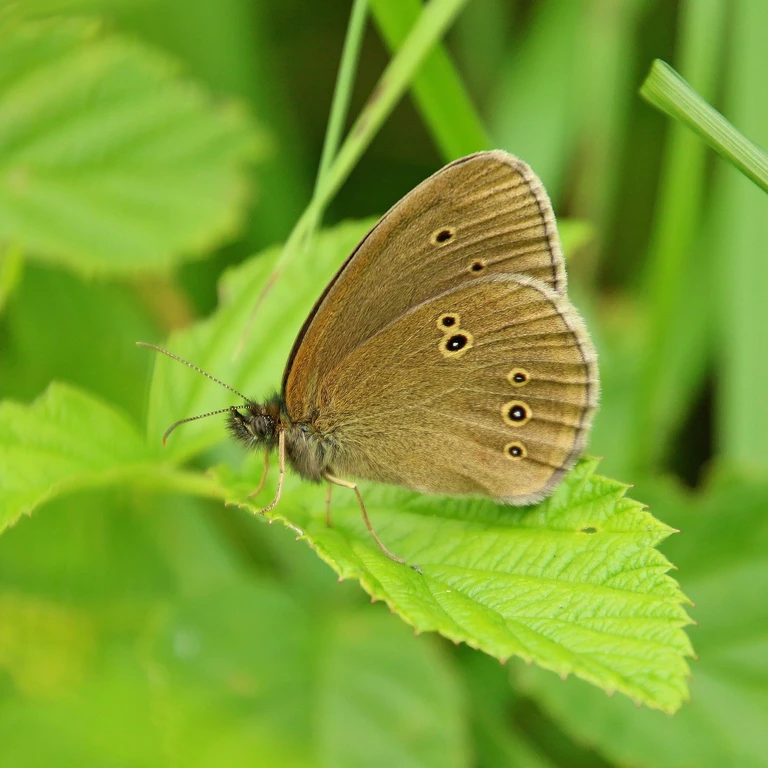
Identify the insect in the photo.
Aphantopus hyperantus
